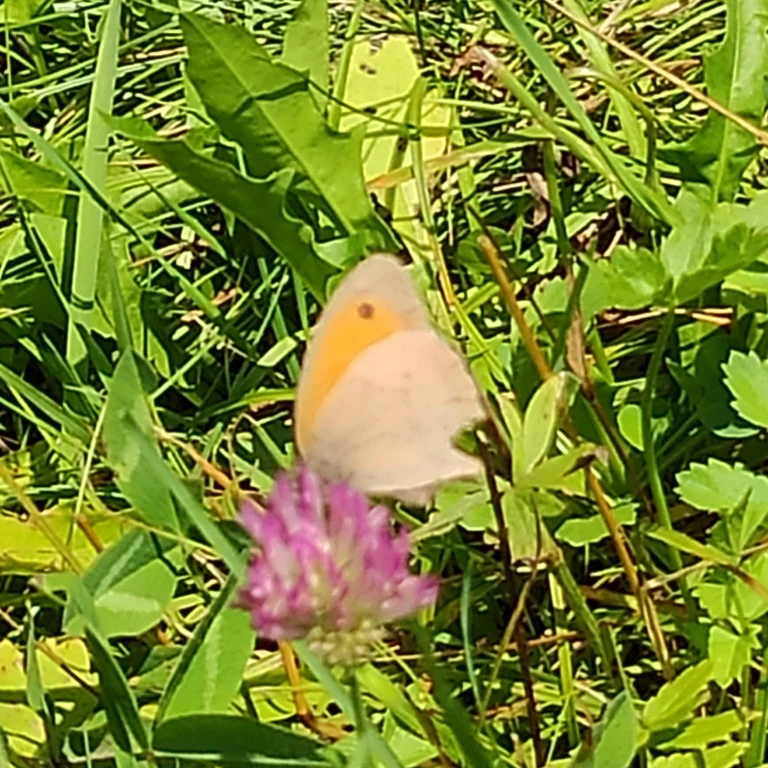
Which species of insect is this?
Maniola jurtina
